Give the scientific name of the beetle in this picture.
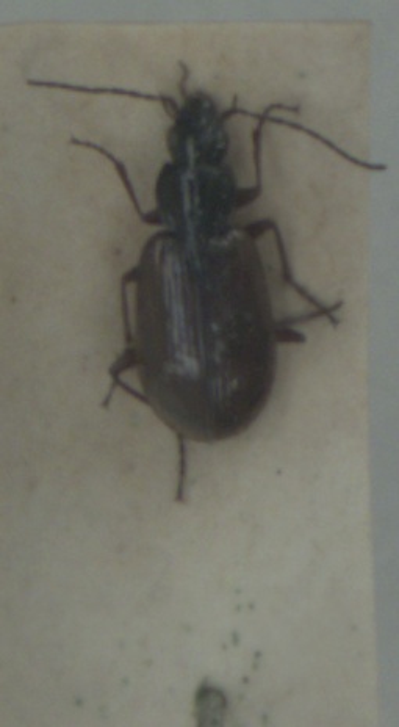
Agonum piceum
